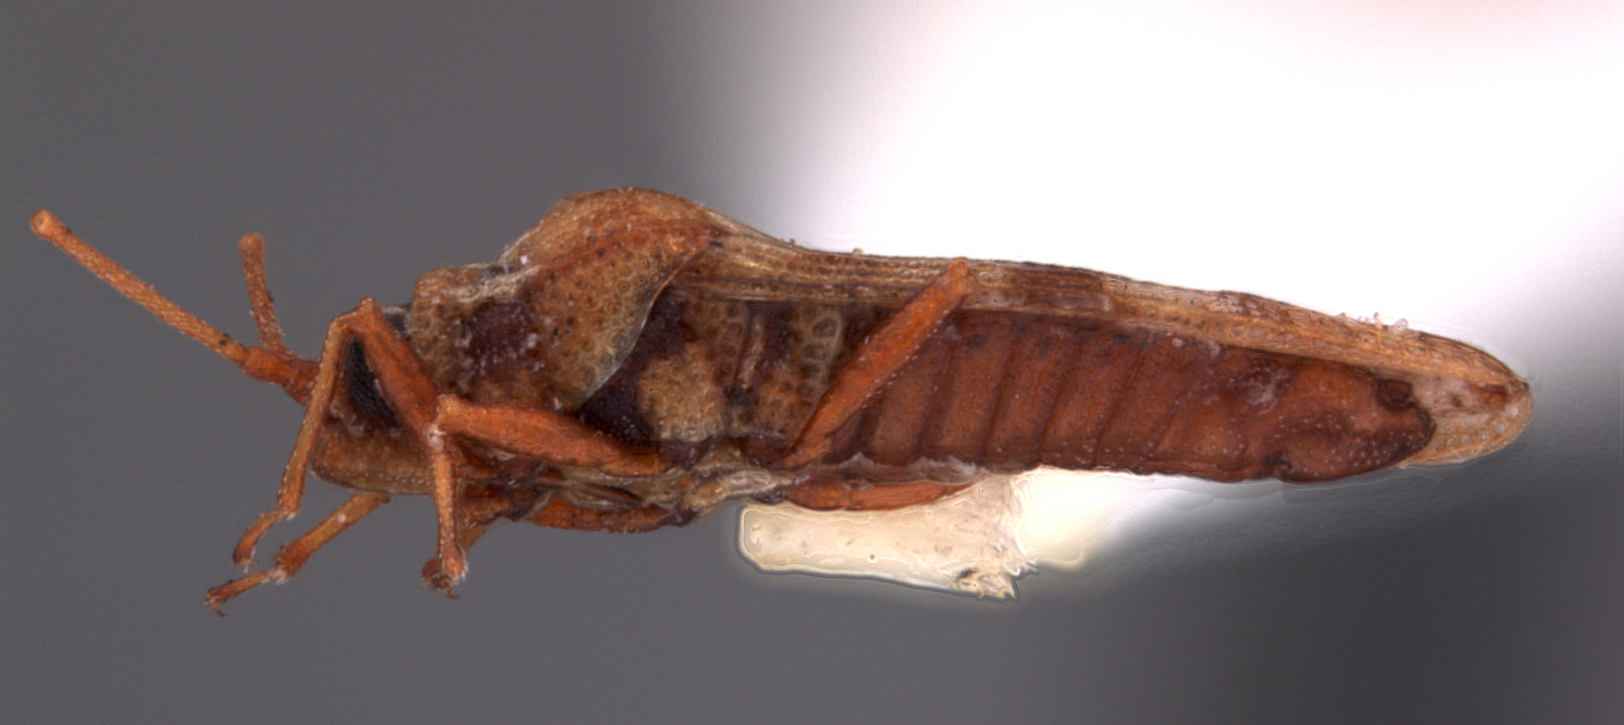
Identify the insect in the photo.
Malandiola acares
